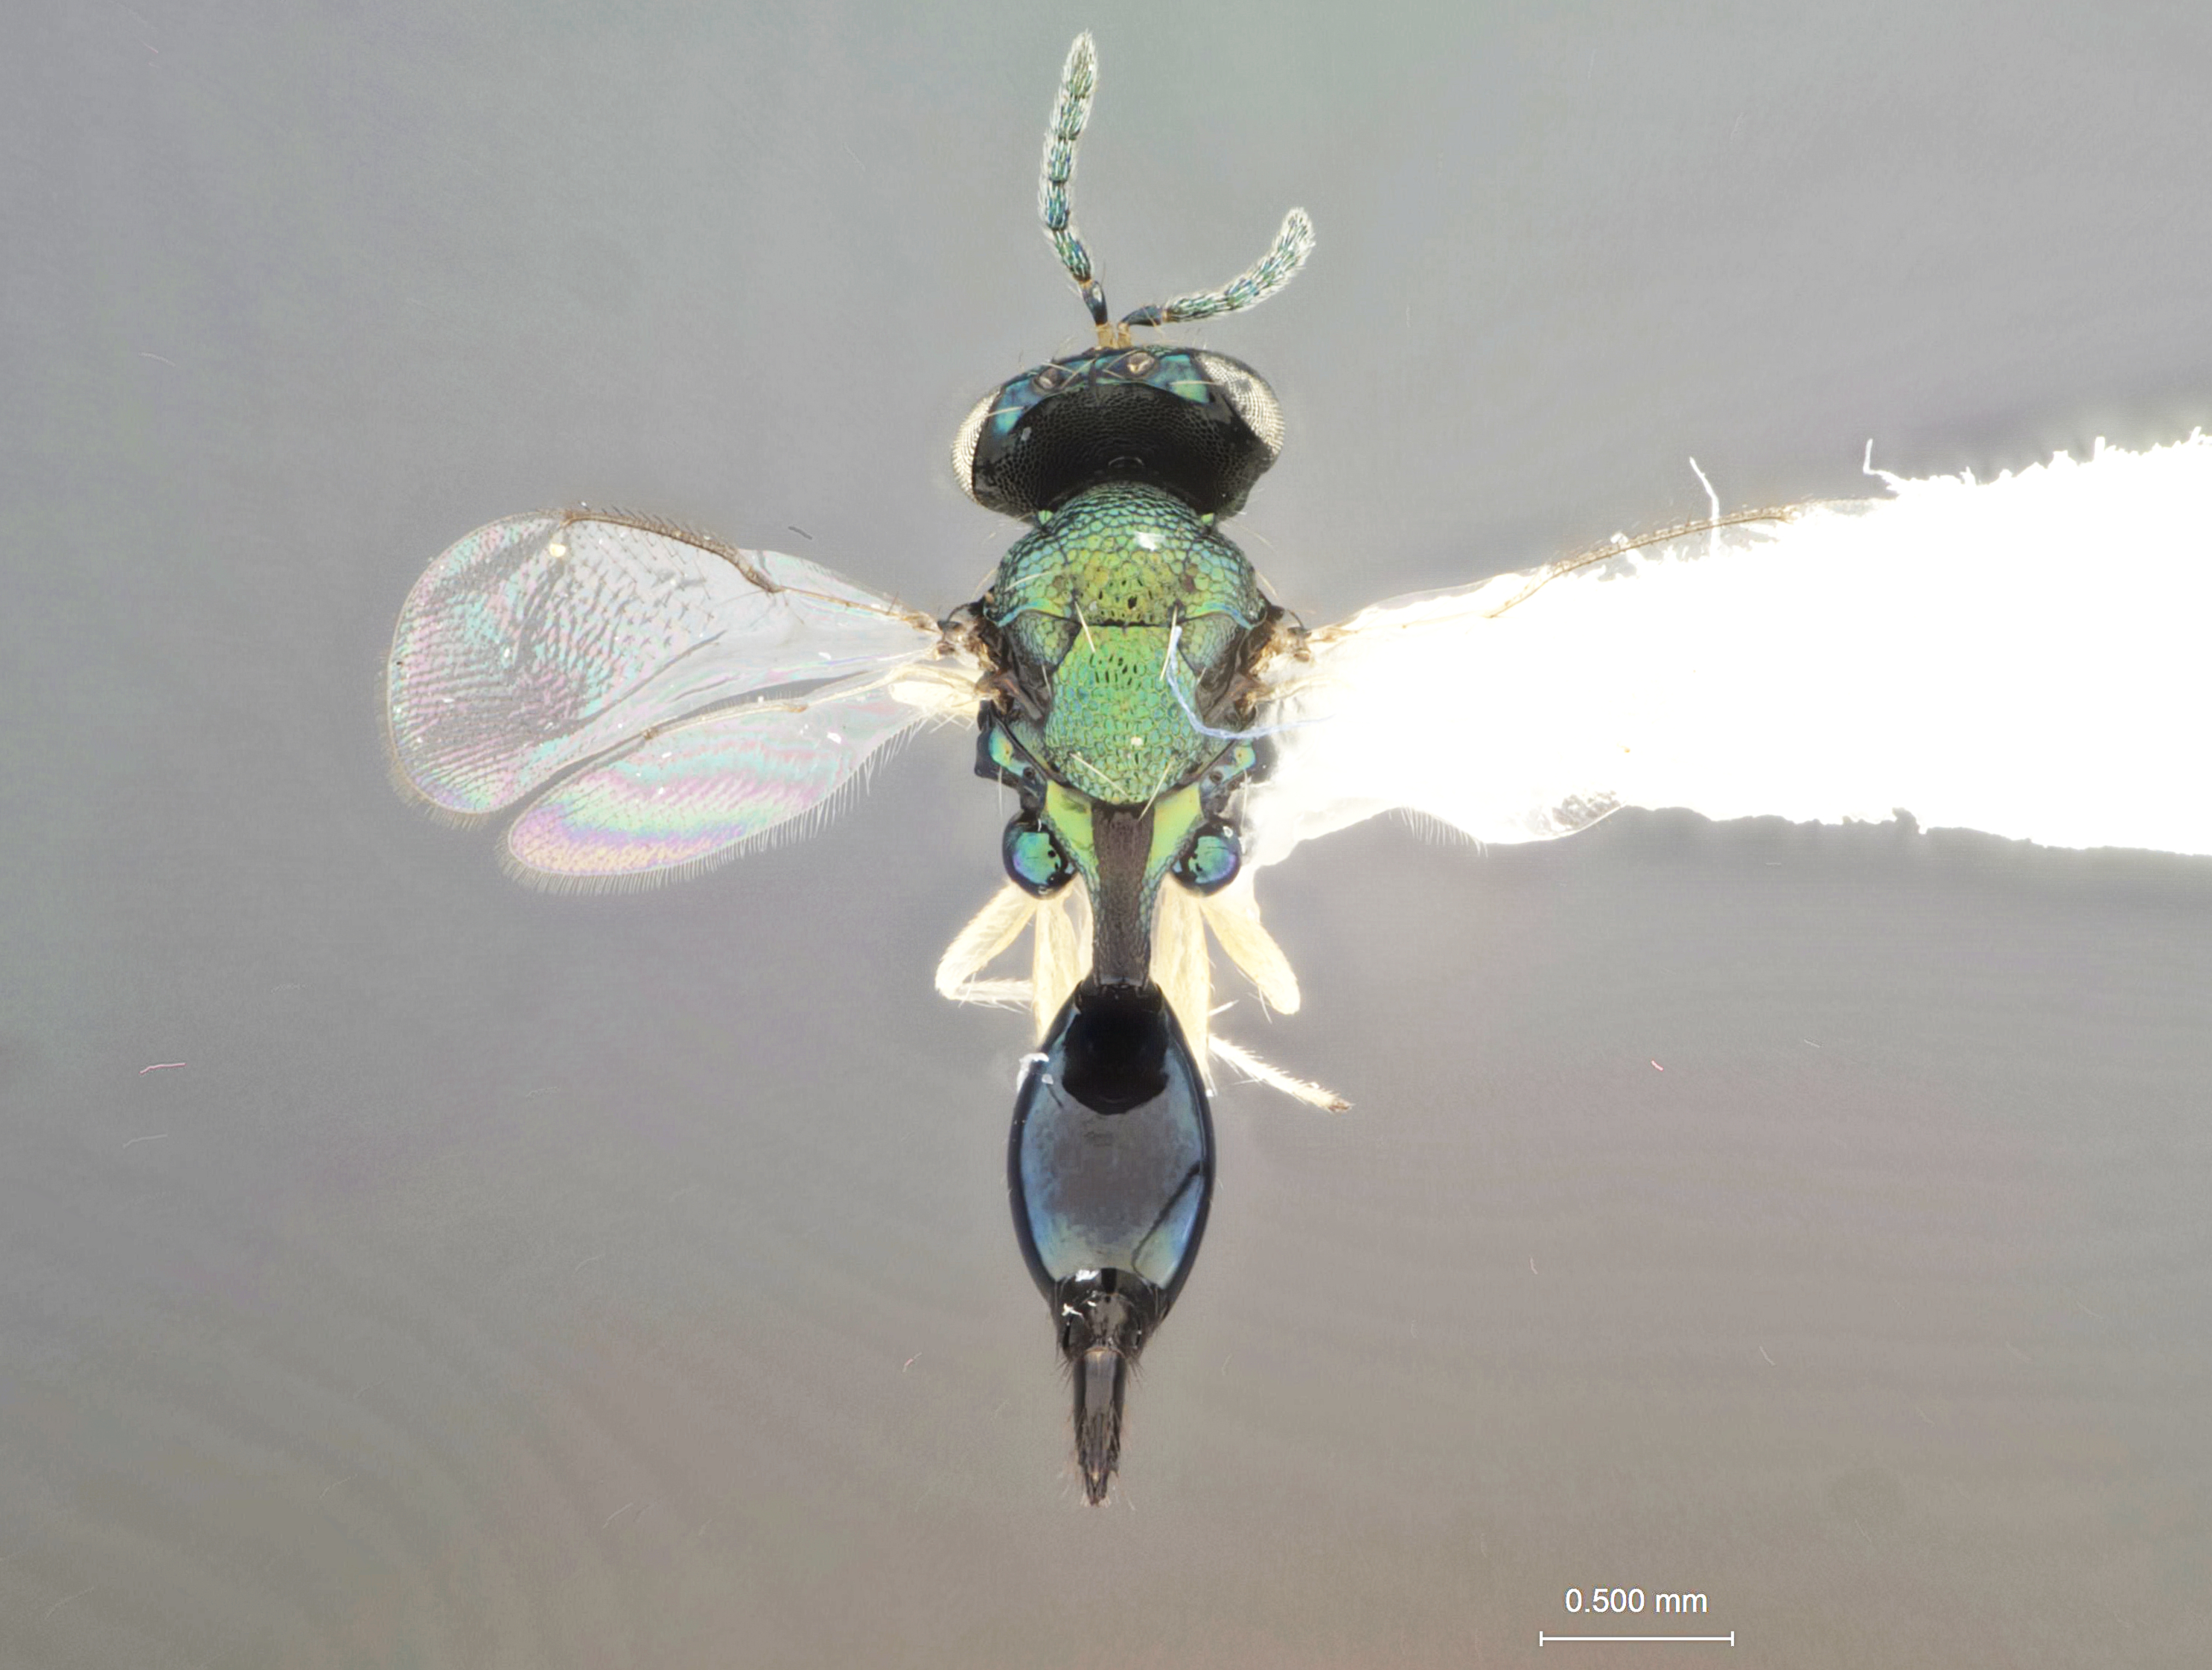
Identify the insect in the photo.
Paracrias anthonemi
